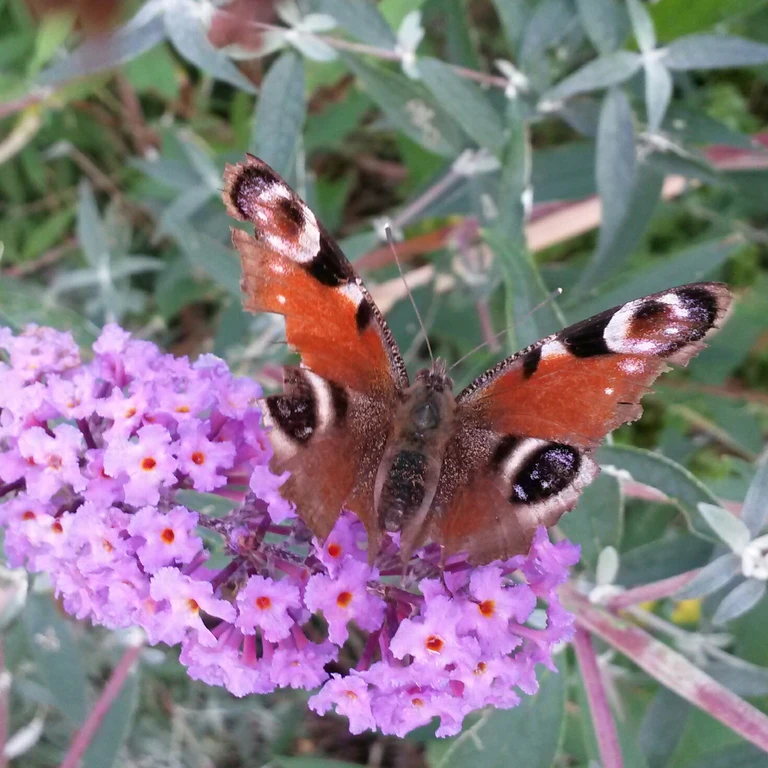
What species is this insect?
Aglais io
